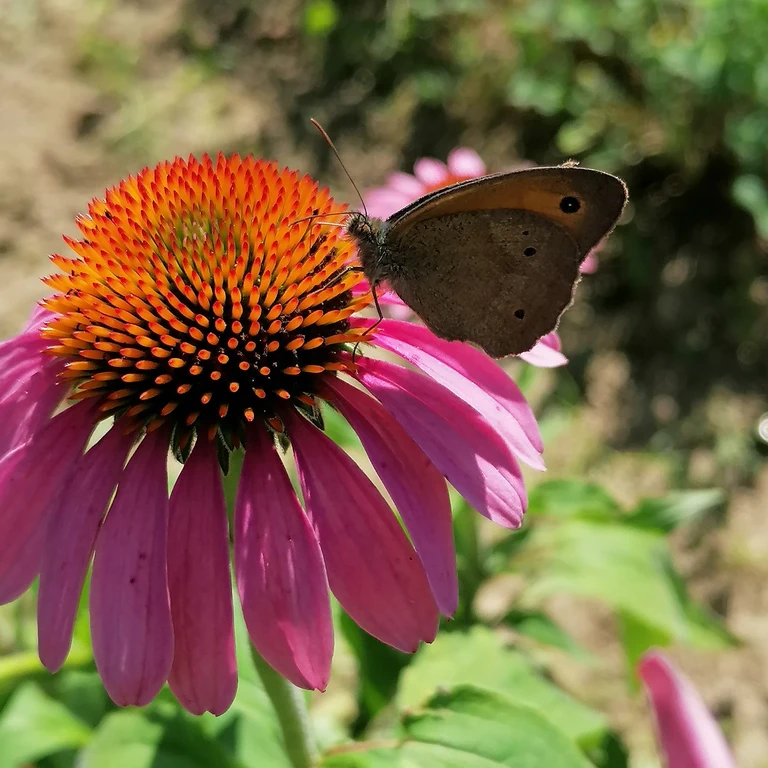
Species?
Maniola jurtina
